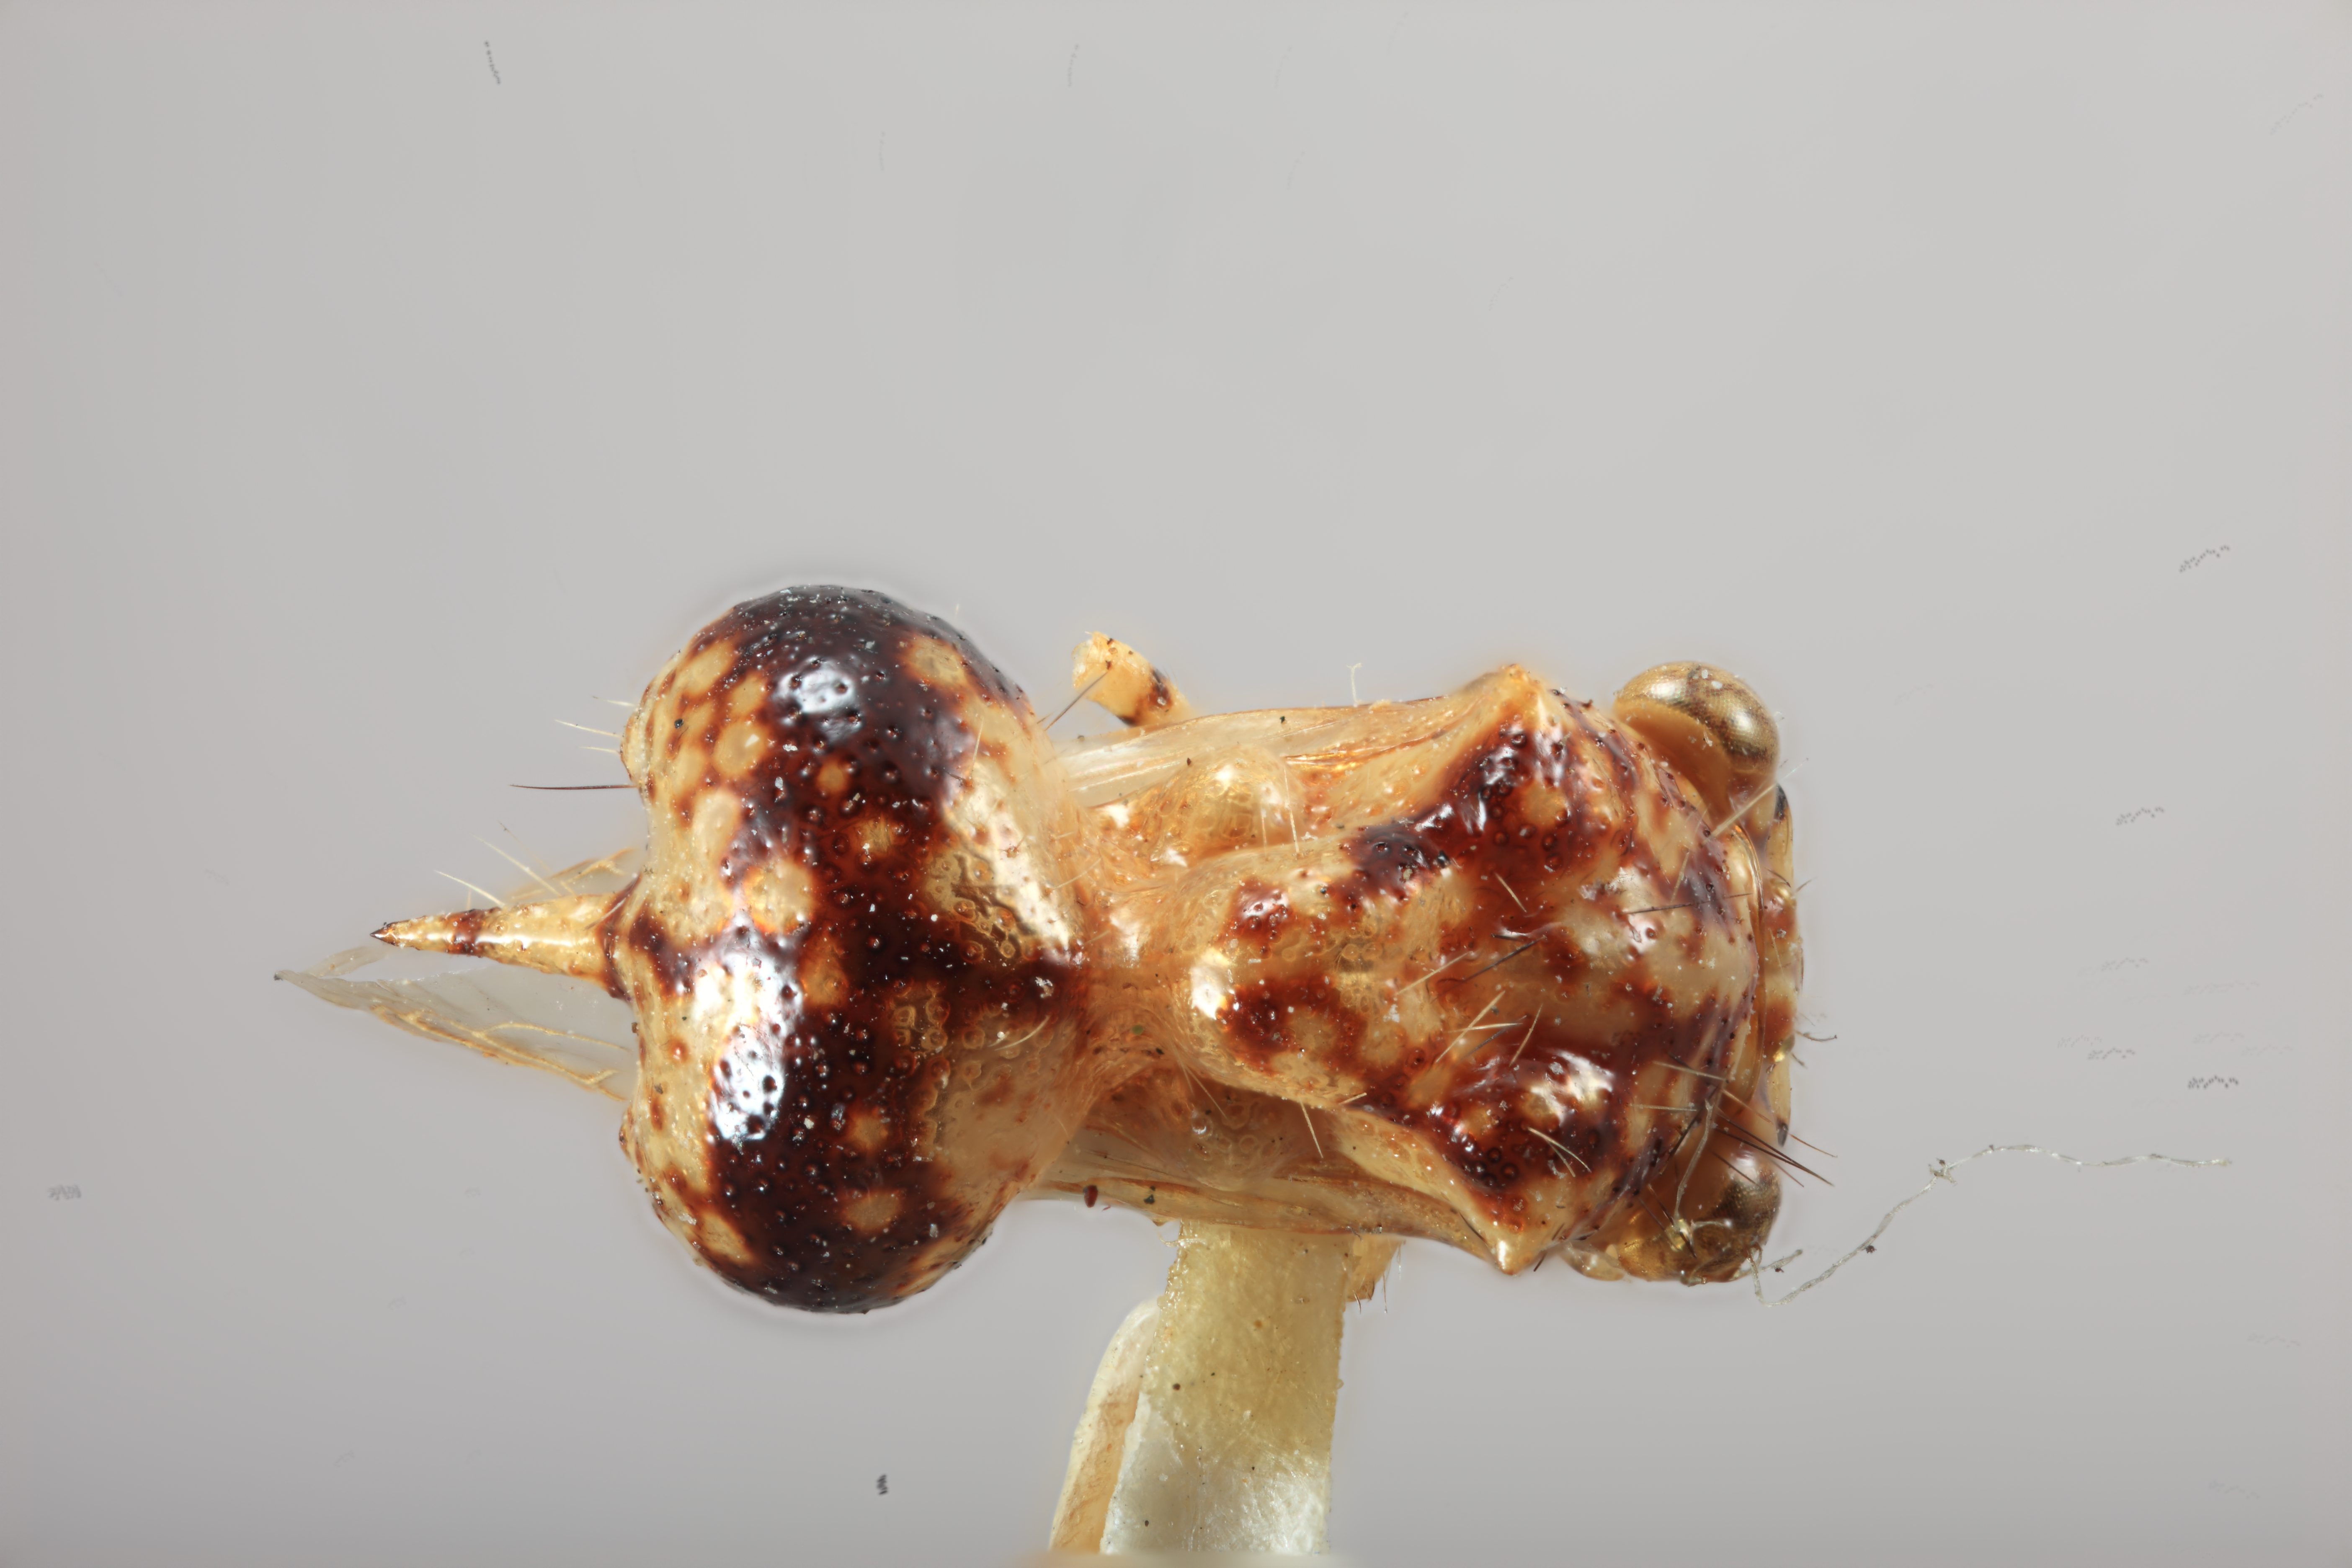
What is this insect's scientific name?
Antonae bulbosa
